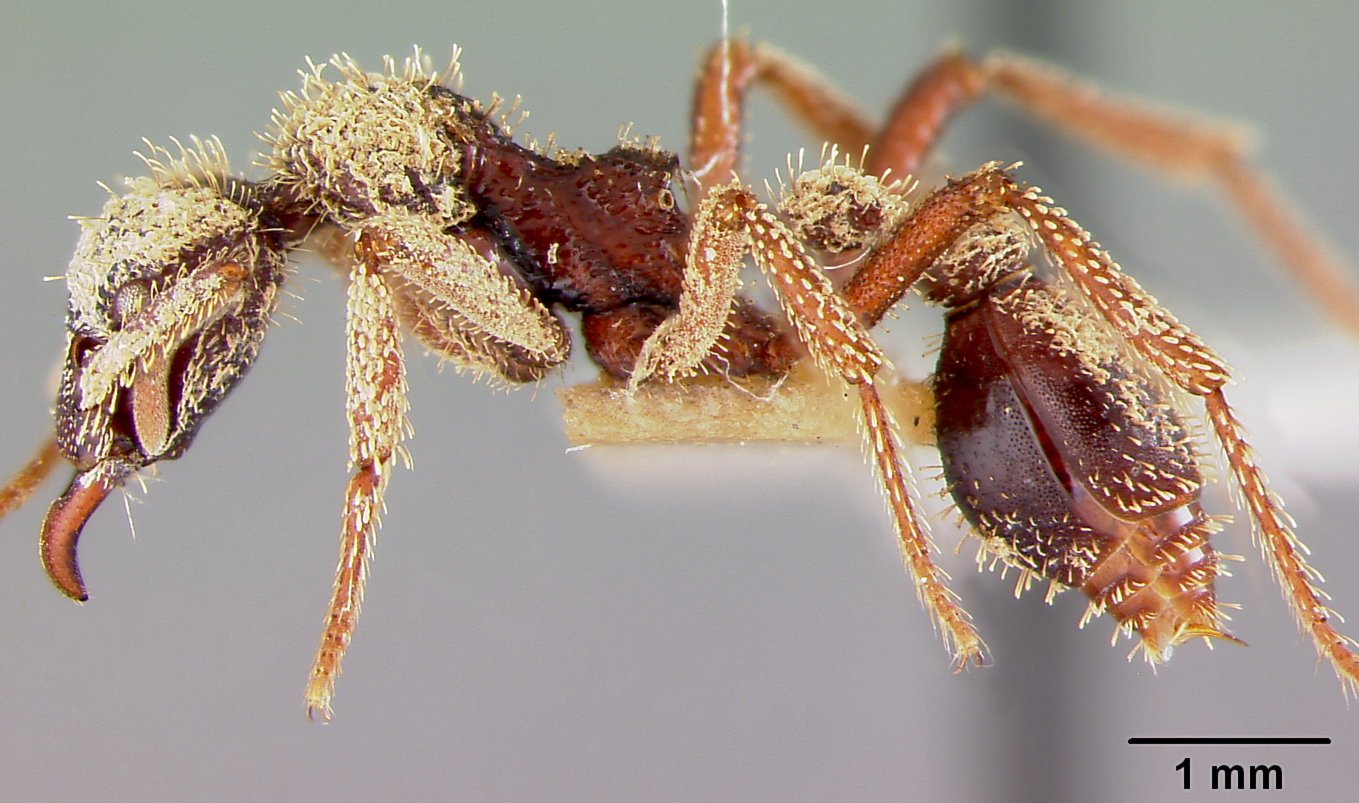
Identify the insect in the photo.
Basiceros manni
